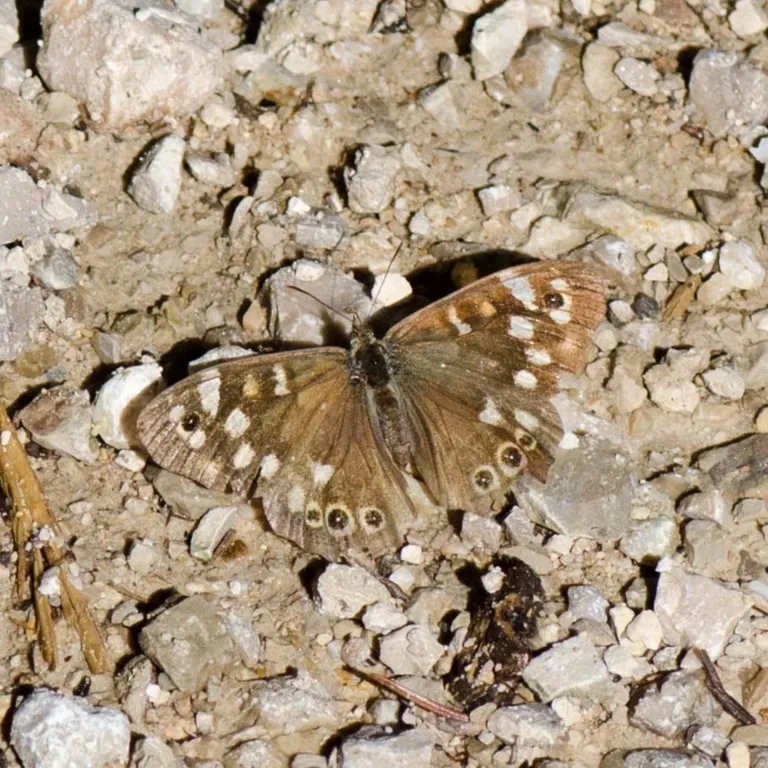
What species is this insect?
Pararge aegeria
